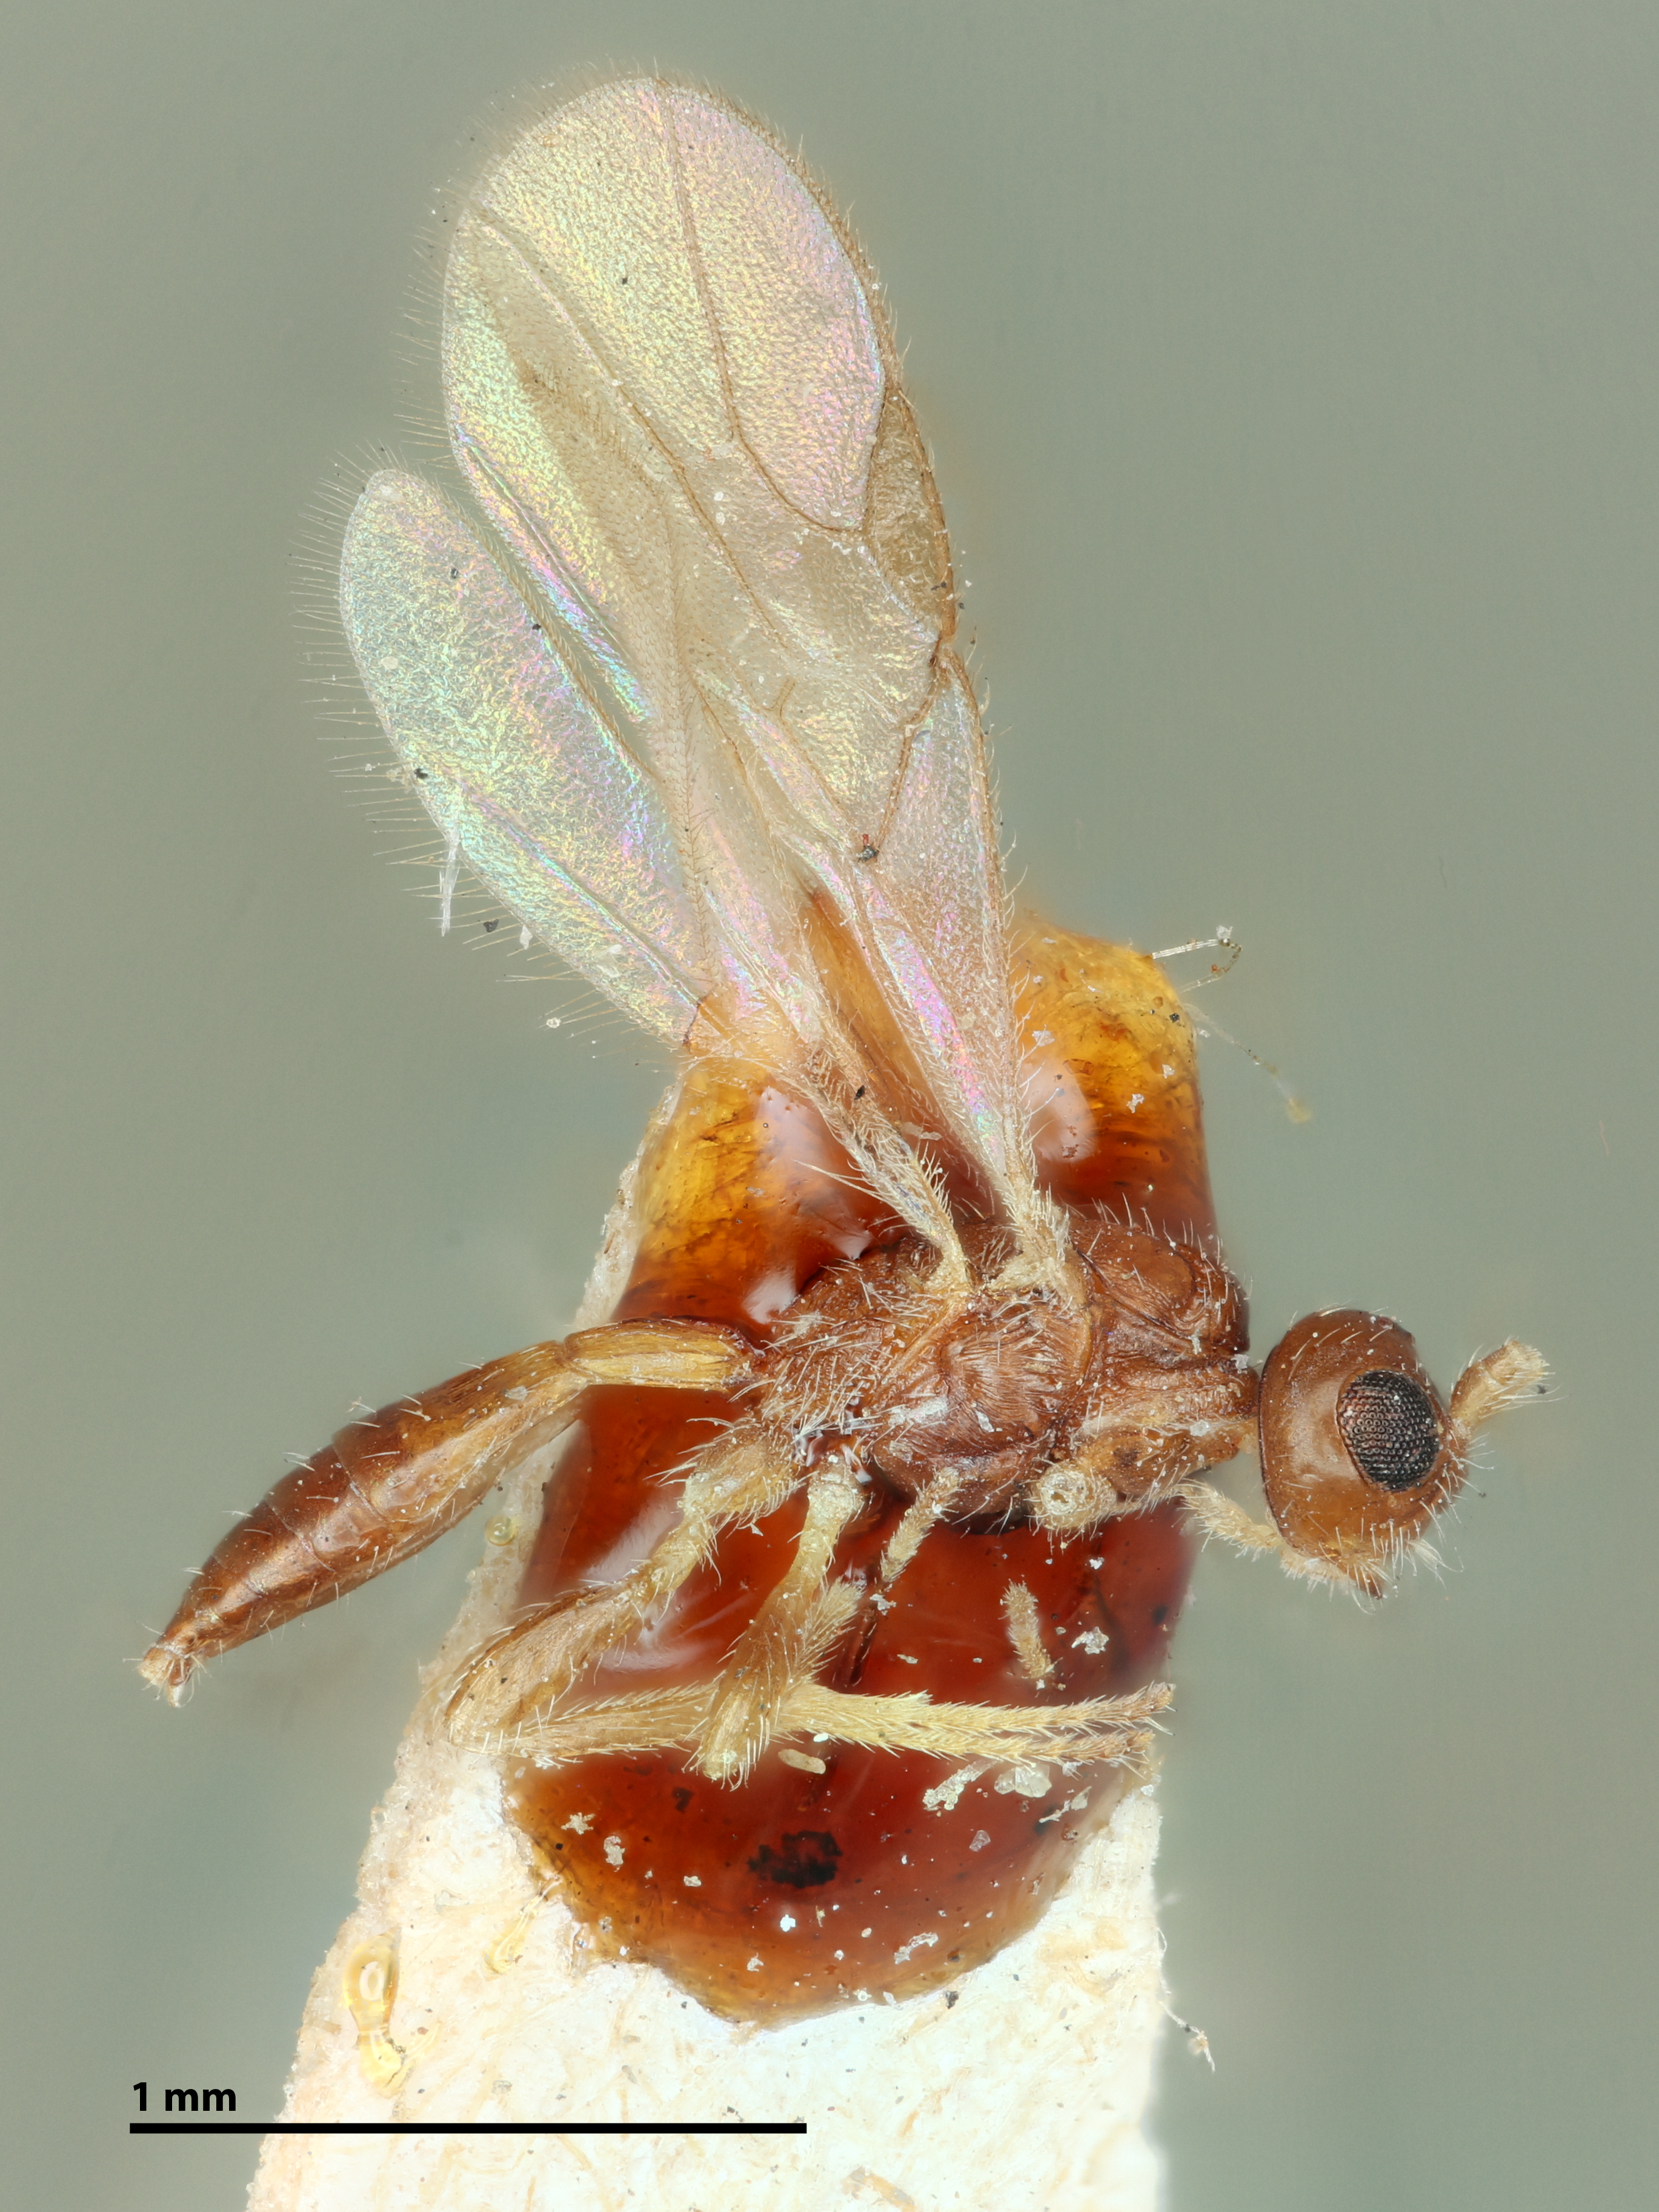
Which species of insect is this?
Caenophanes pityophthori
